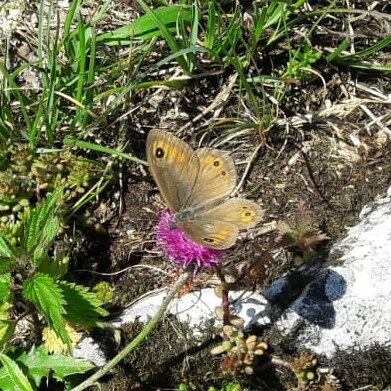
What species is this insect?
Lasiommata maera (also Pararge maera)
